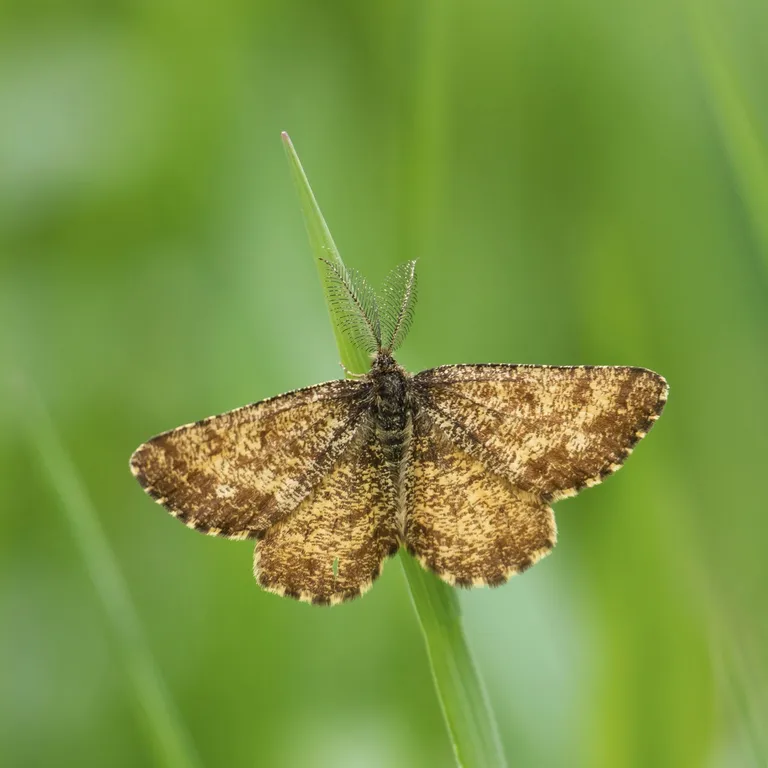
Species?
Ematurga atomaria
